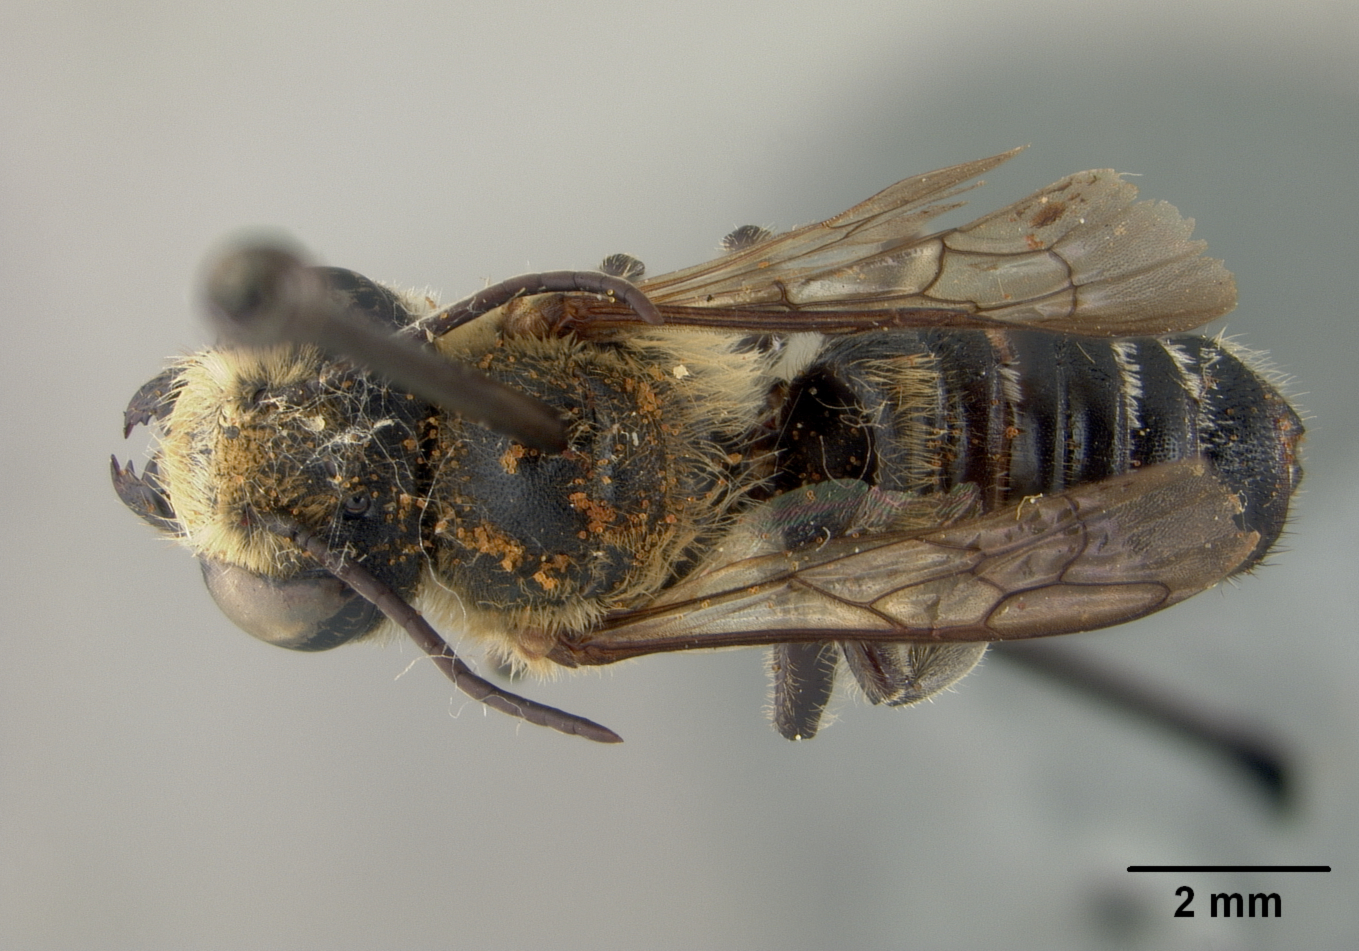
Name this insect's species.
Megachile mcgregori
